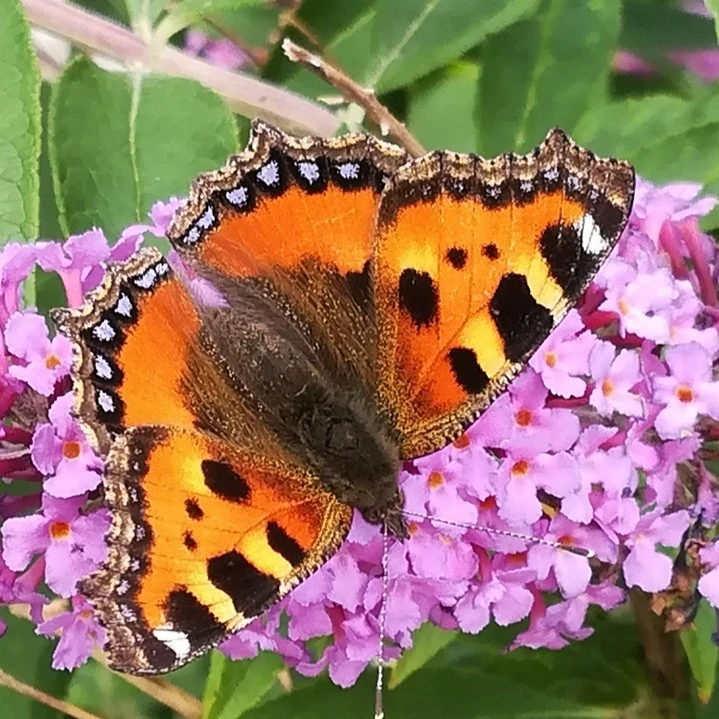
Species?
Aglais urticae
